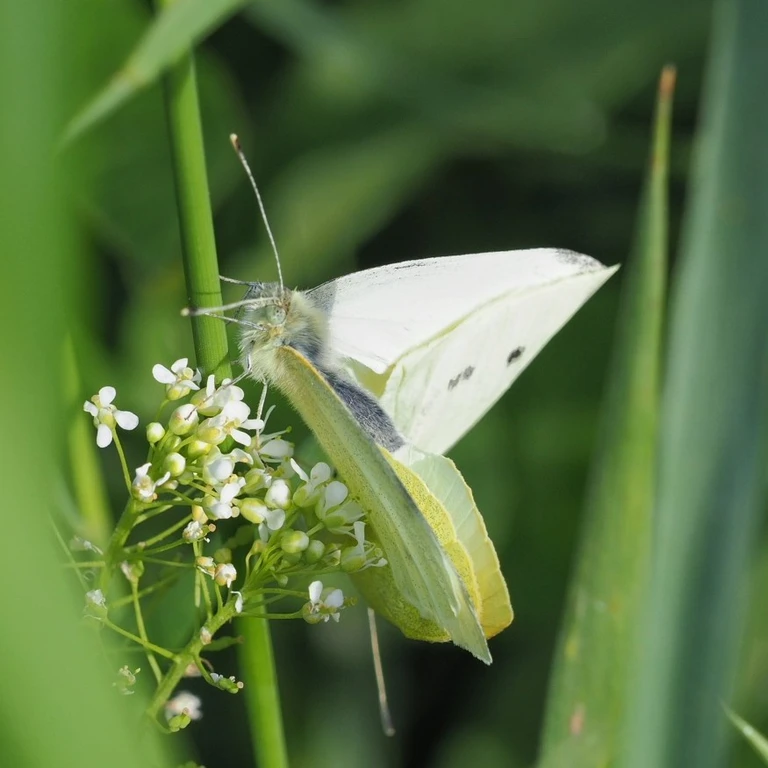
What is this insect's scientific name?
Pieris rapae
